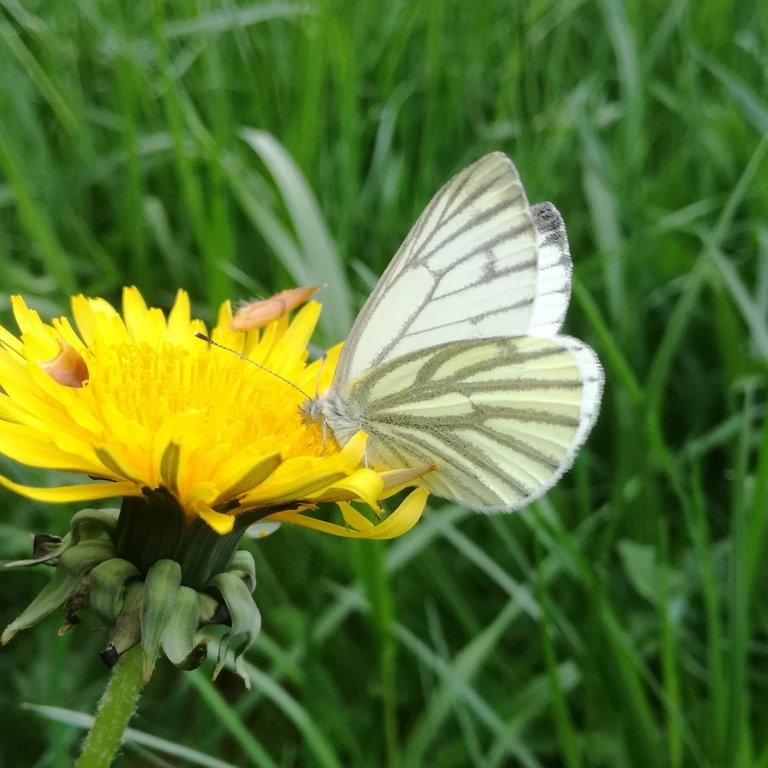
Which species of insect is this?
Pieris napi
